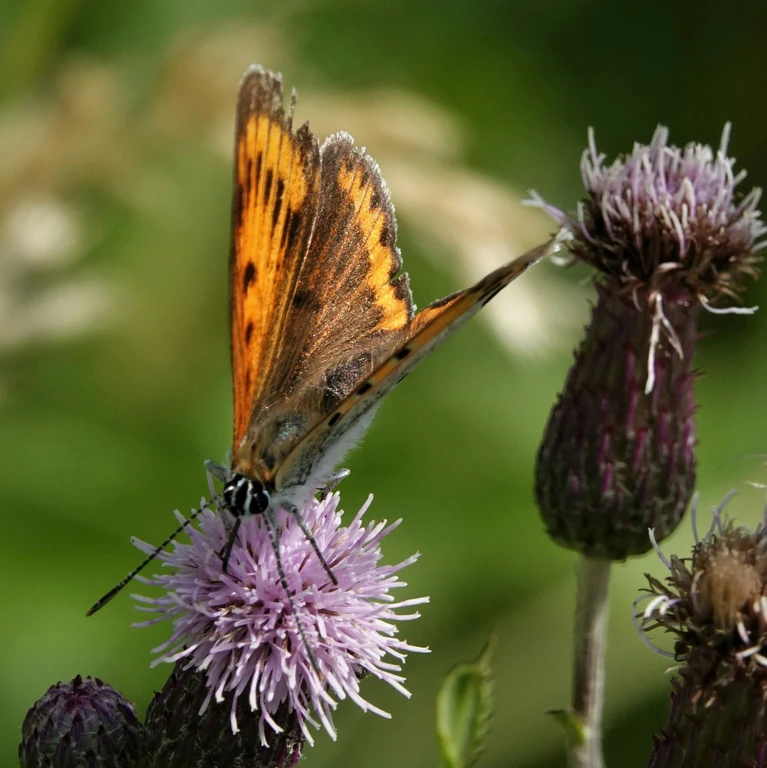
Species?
Lycaena dispar
